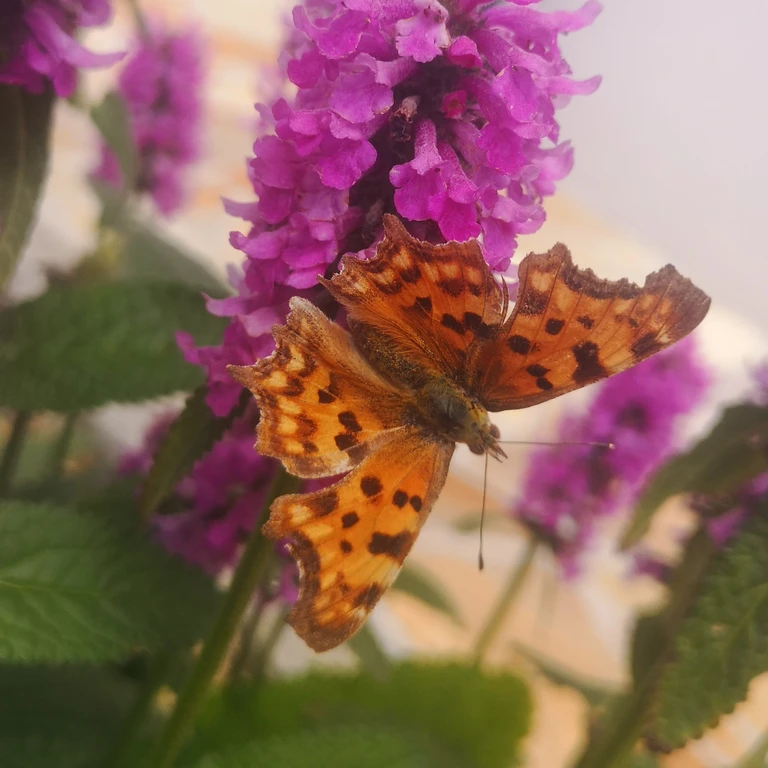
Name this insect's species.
Polygonia c-album
